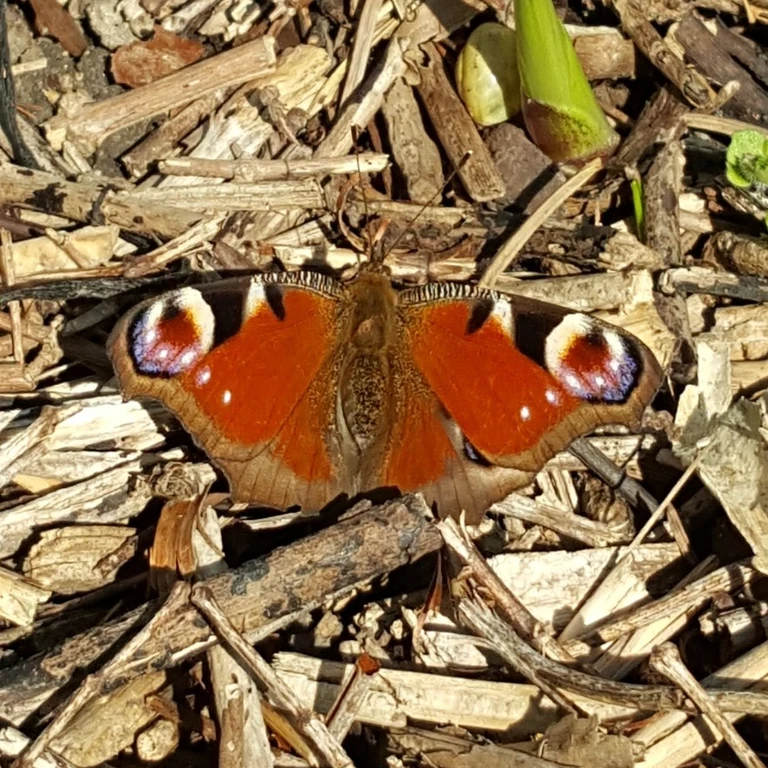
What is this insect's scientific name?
Aglais io
